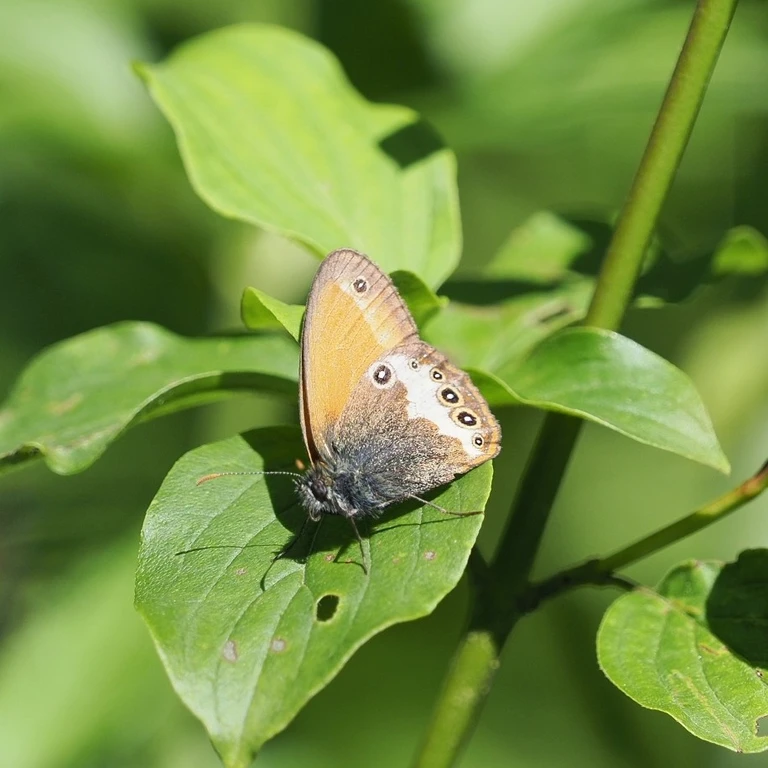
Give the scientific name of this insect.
Coenonympha arcania
